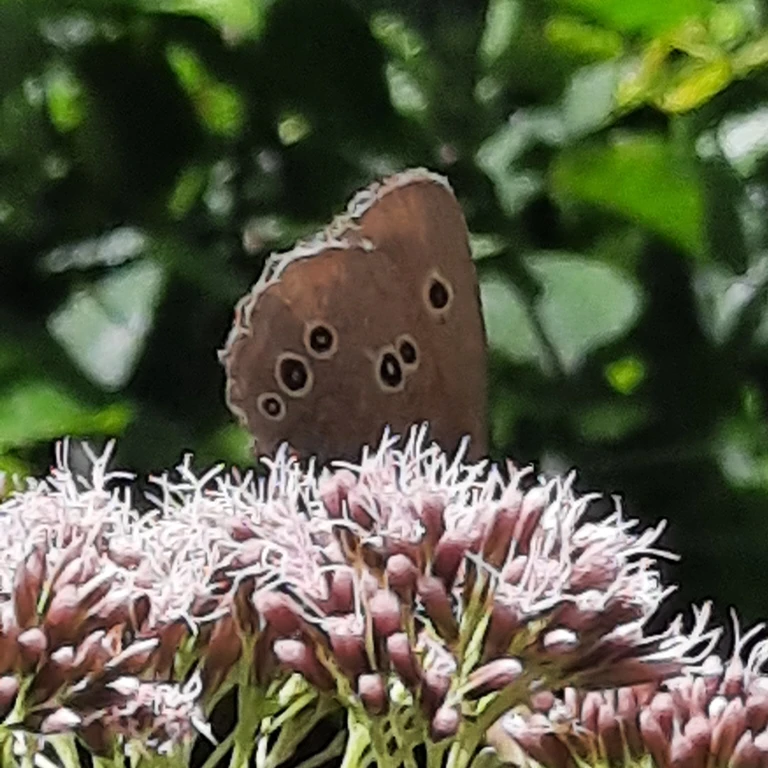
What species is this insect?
Aphantopus hyperantus
